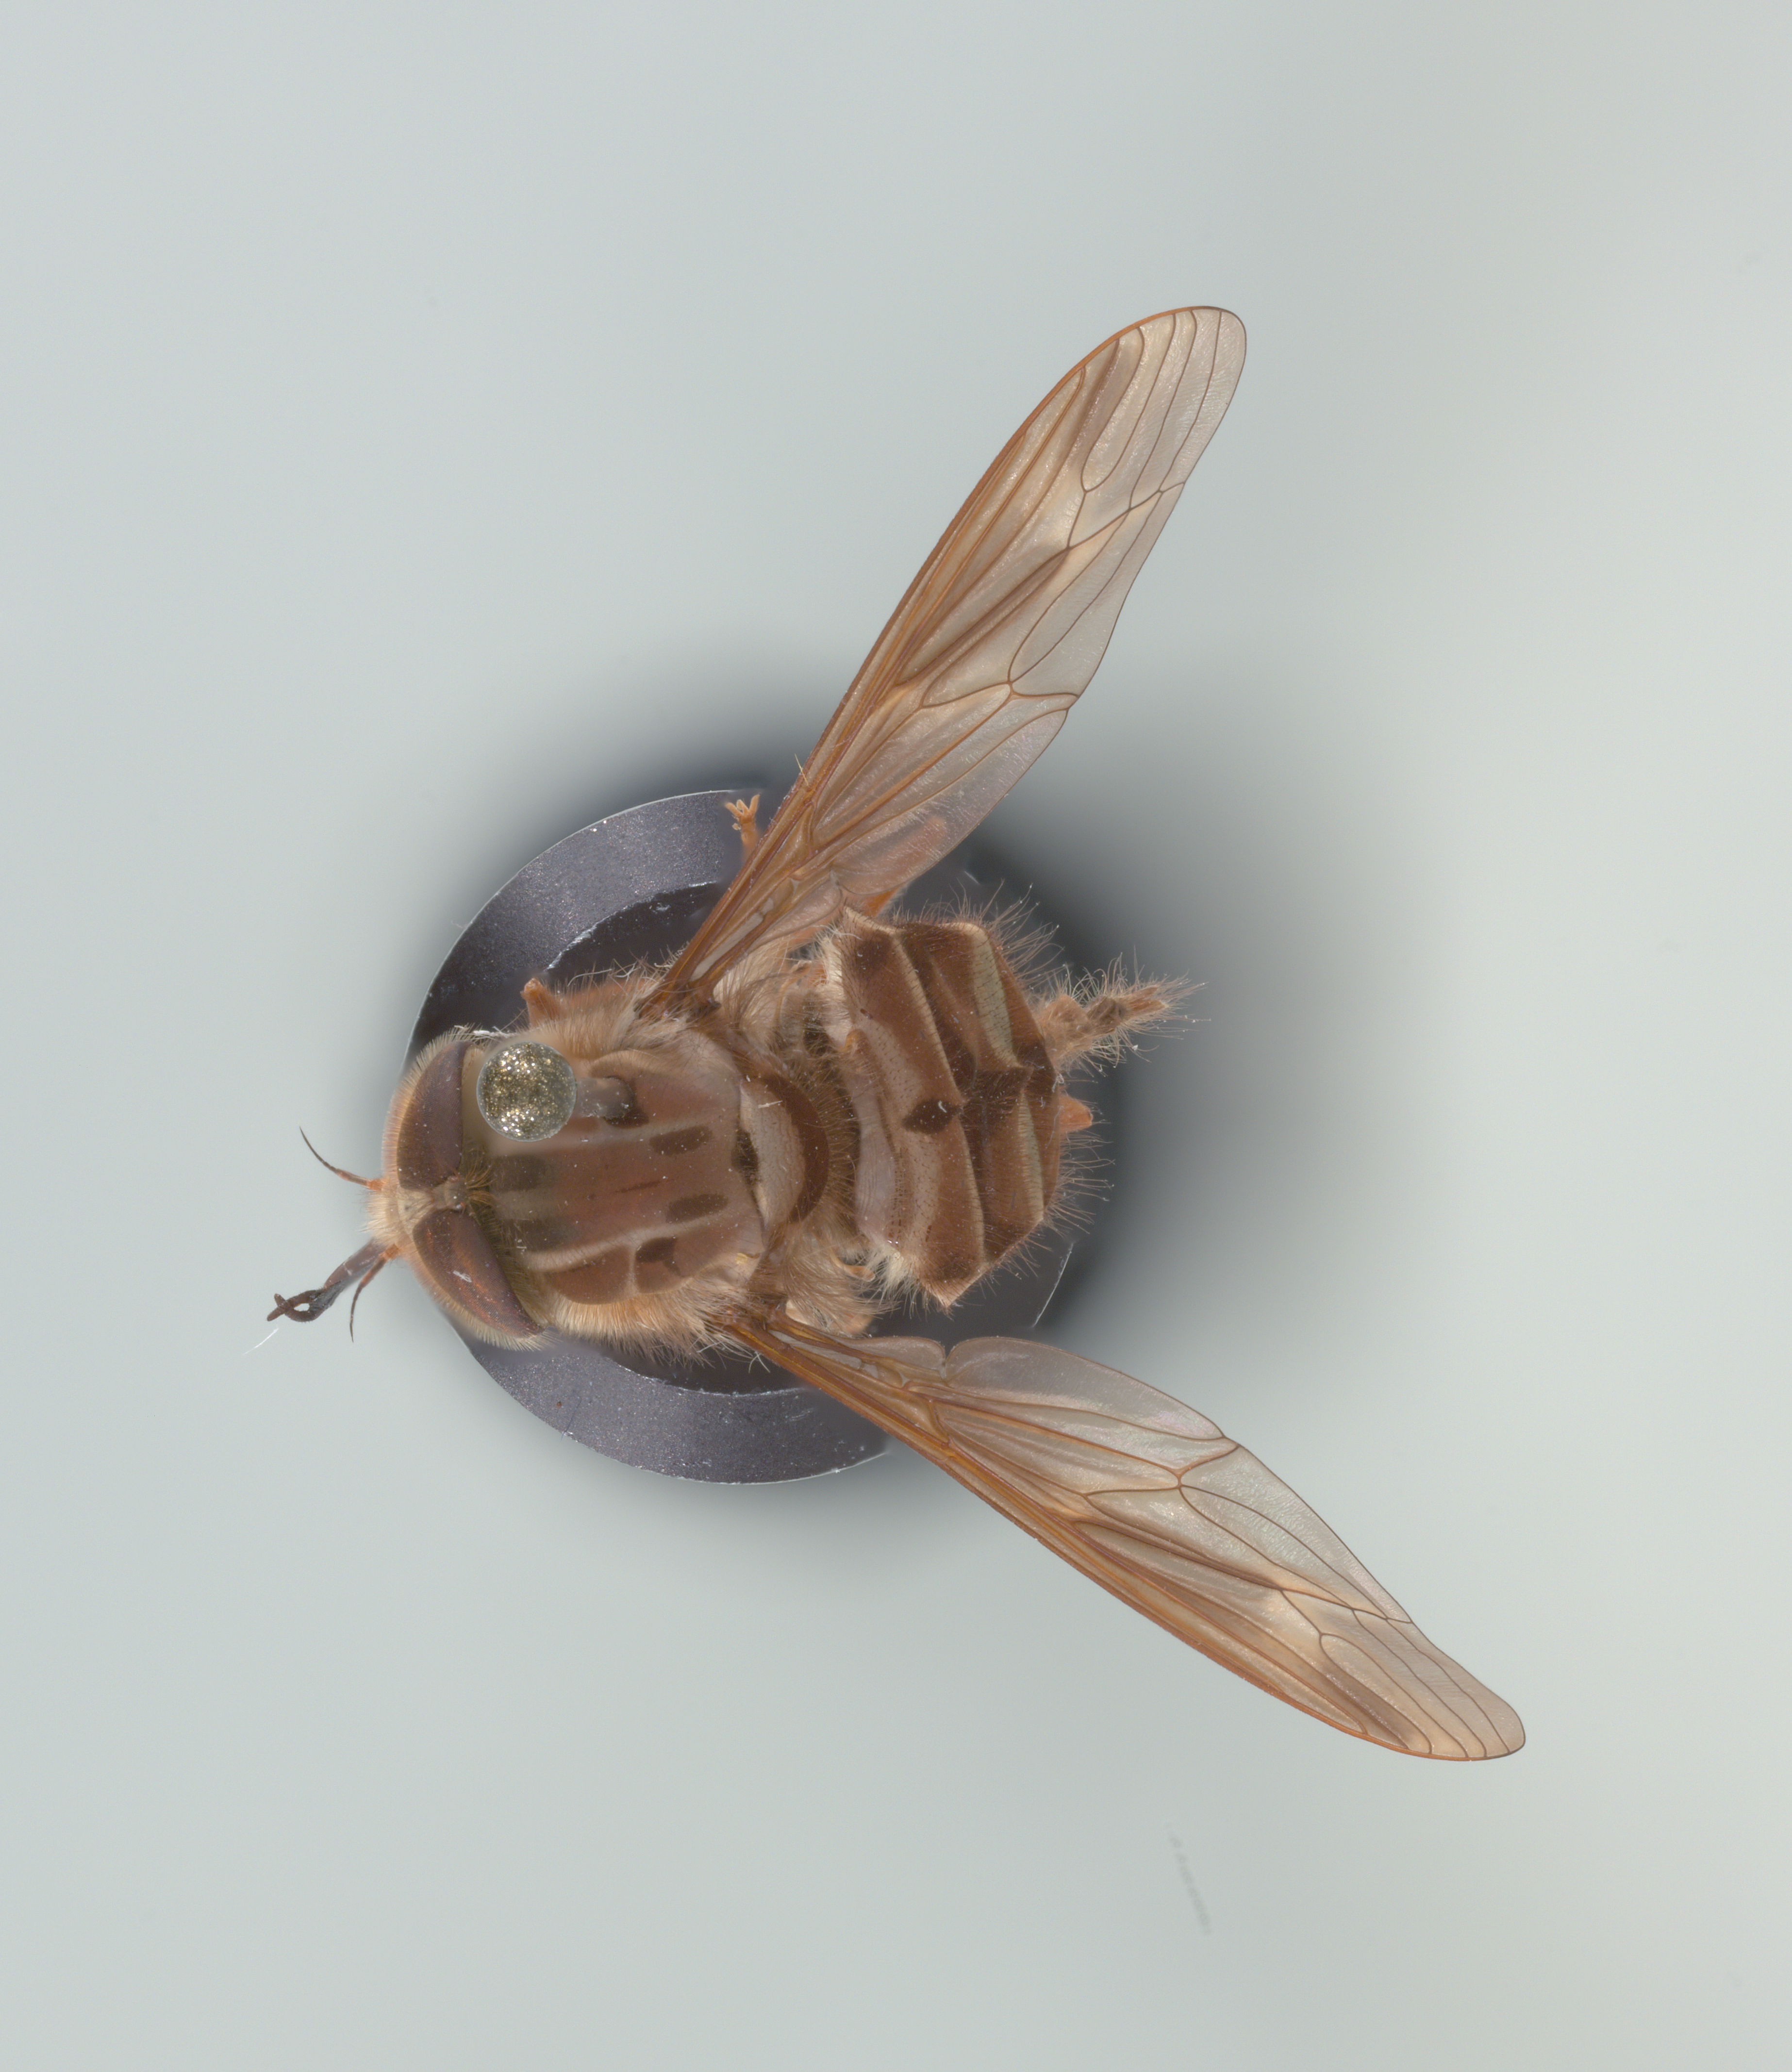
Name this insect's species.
Hirmoneura nubipennis (also Trichophthalma nubipennis)
